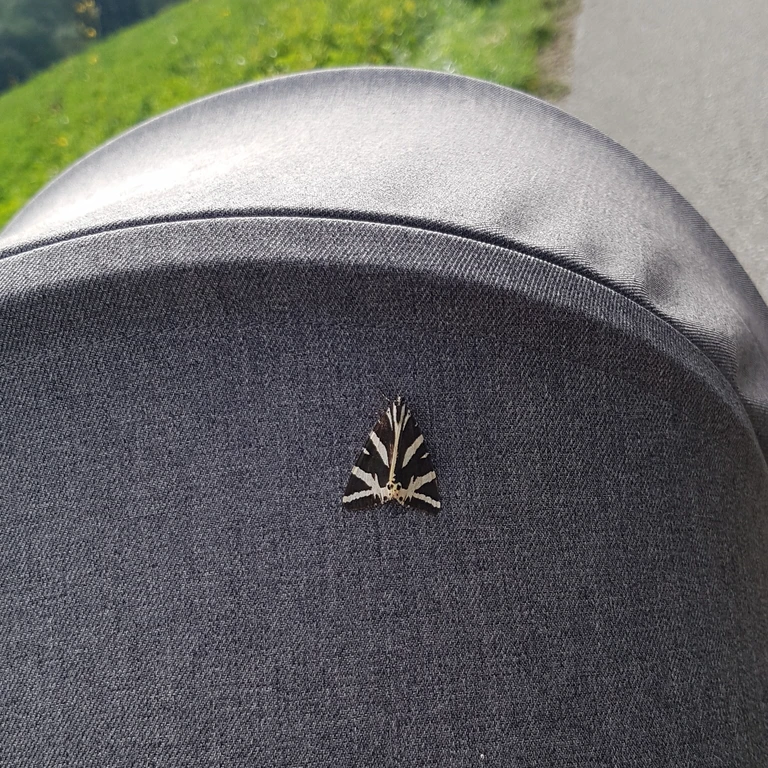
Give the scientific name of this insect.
Euplagia quadripunctaria
